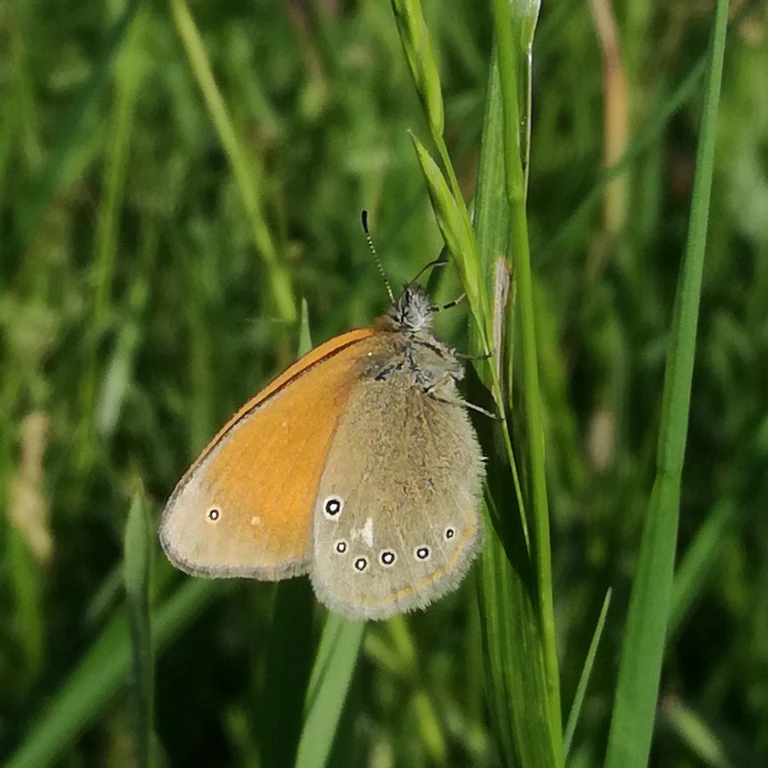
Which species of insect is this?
Coenonympha glycerion (also Coenonympha iphis)
